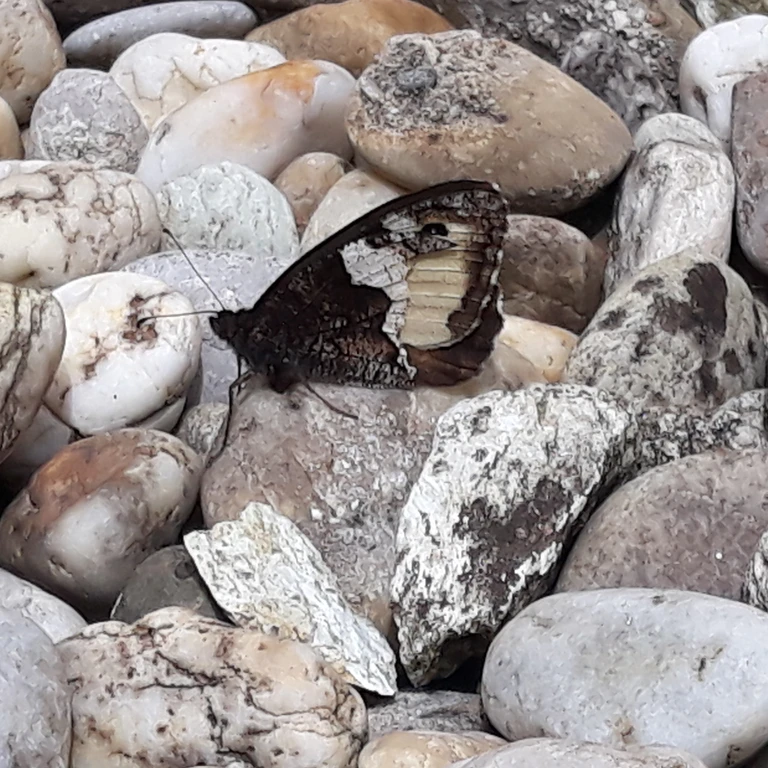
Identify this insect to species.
Hipparchia alcyone
